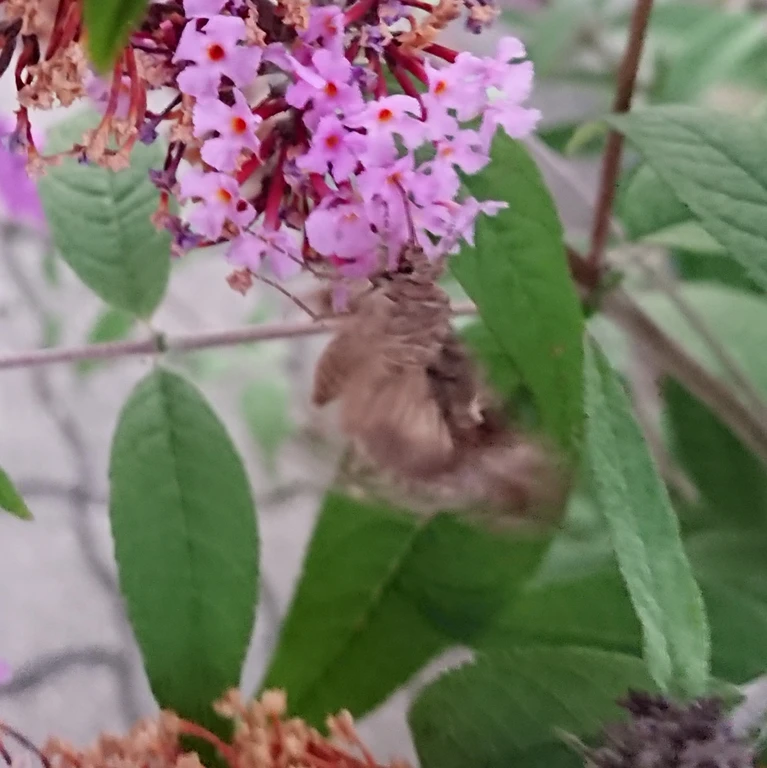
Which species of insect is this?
Autographa gamma
